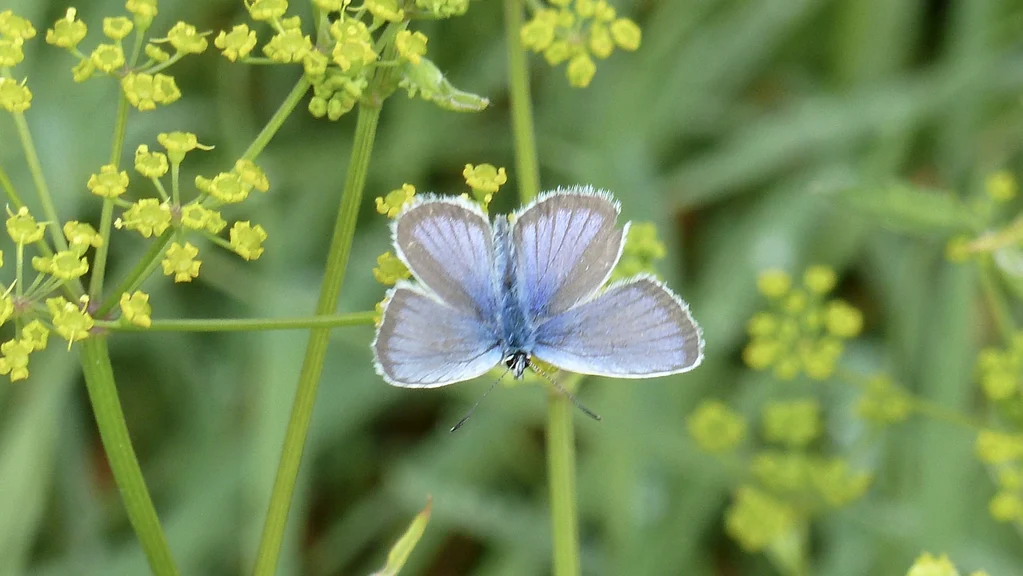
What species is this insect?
Plebejus argus
